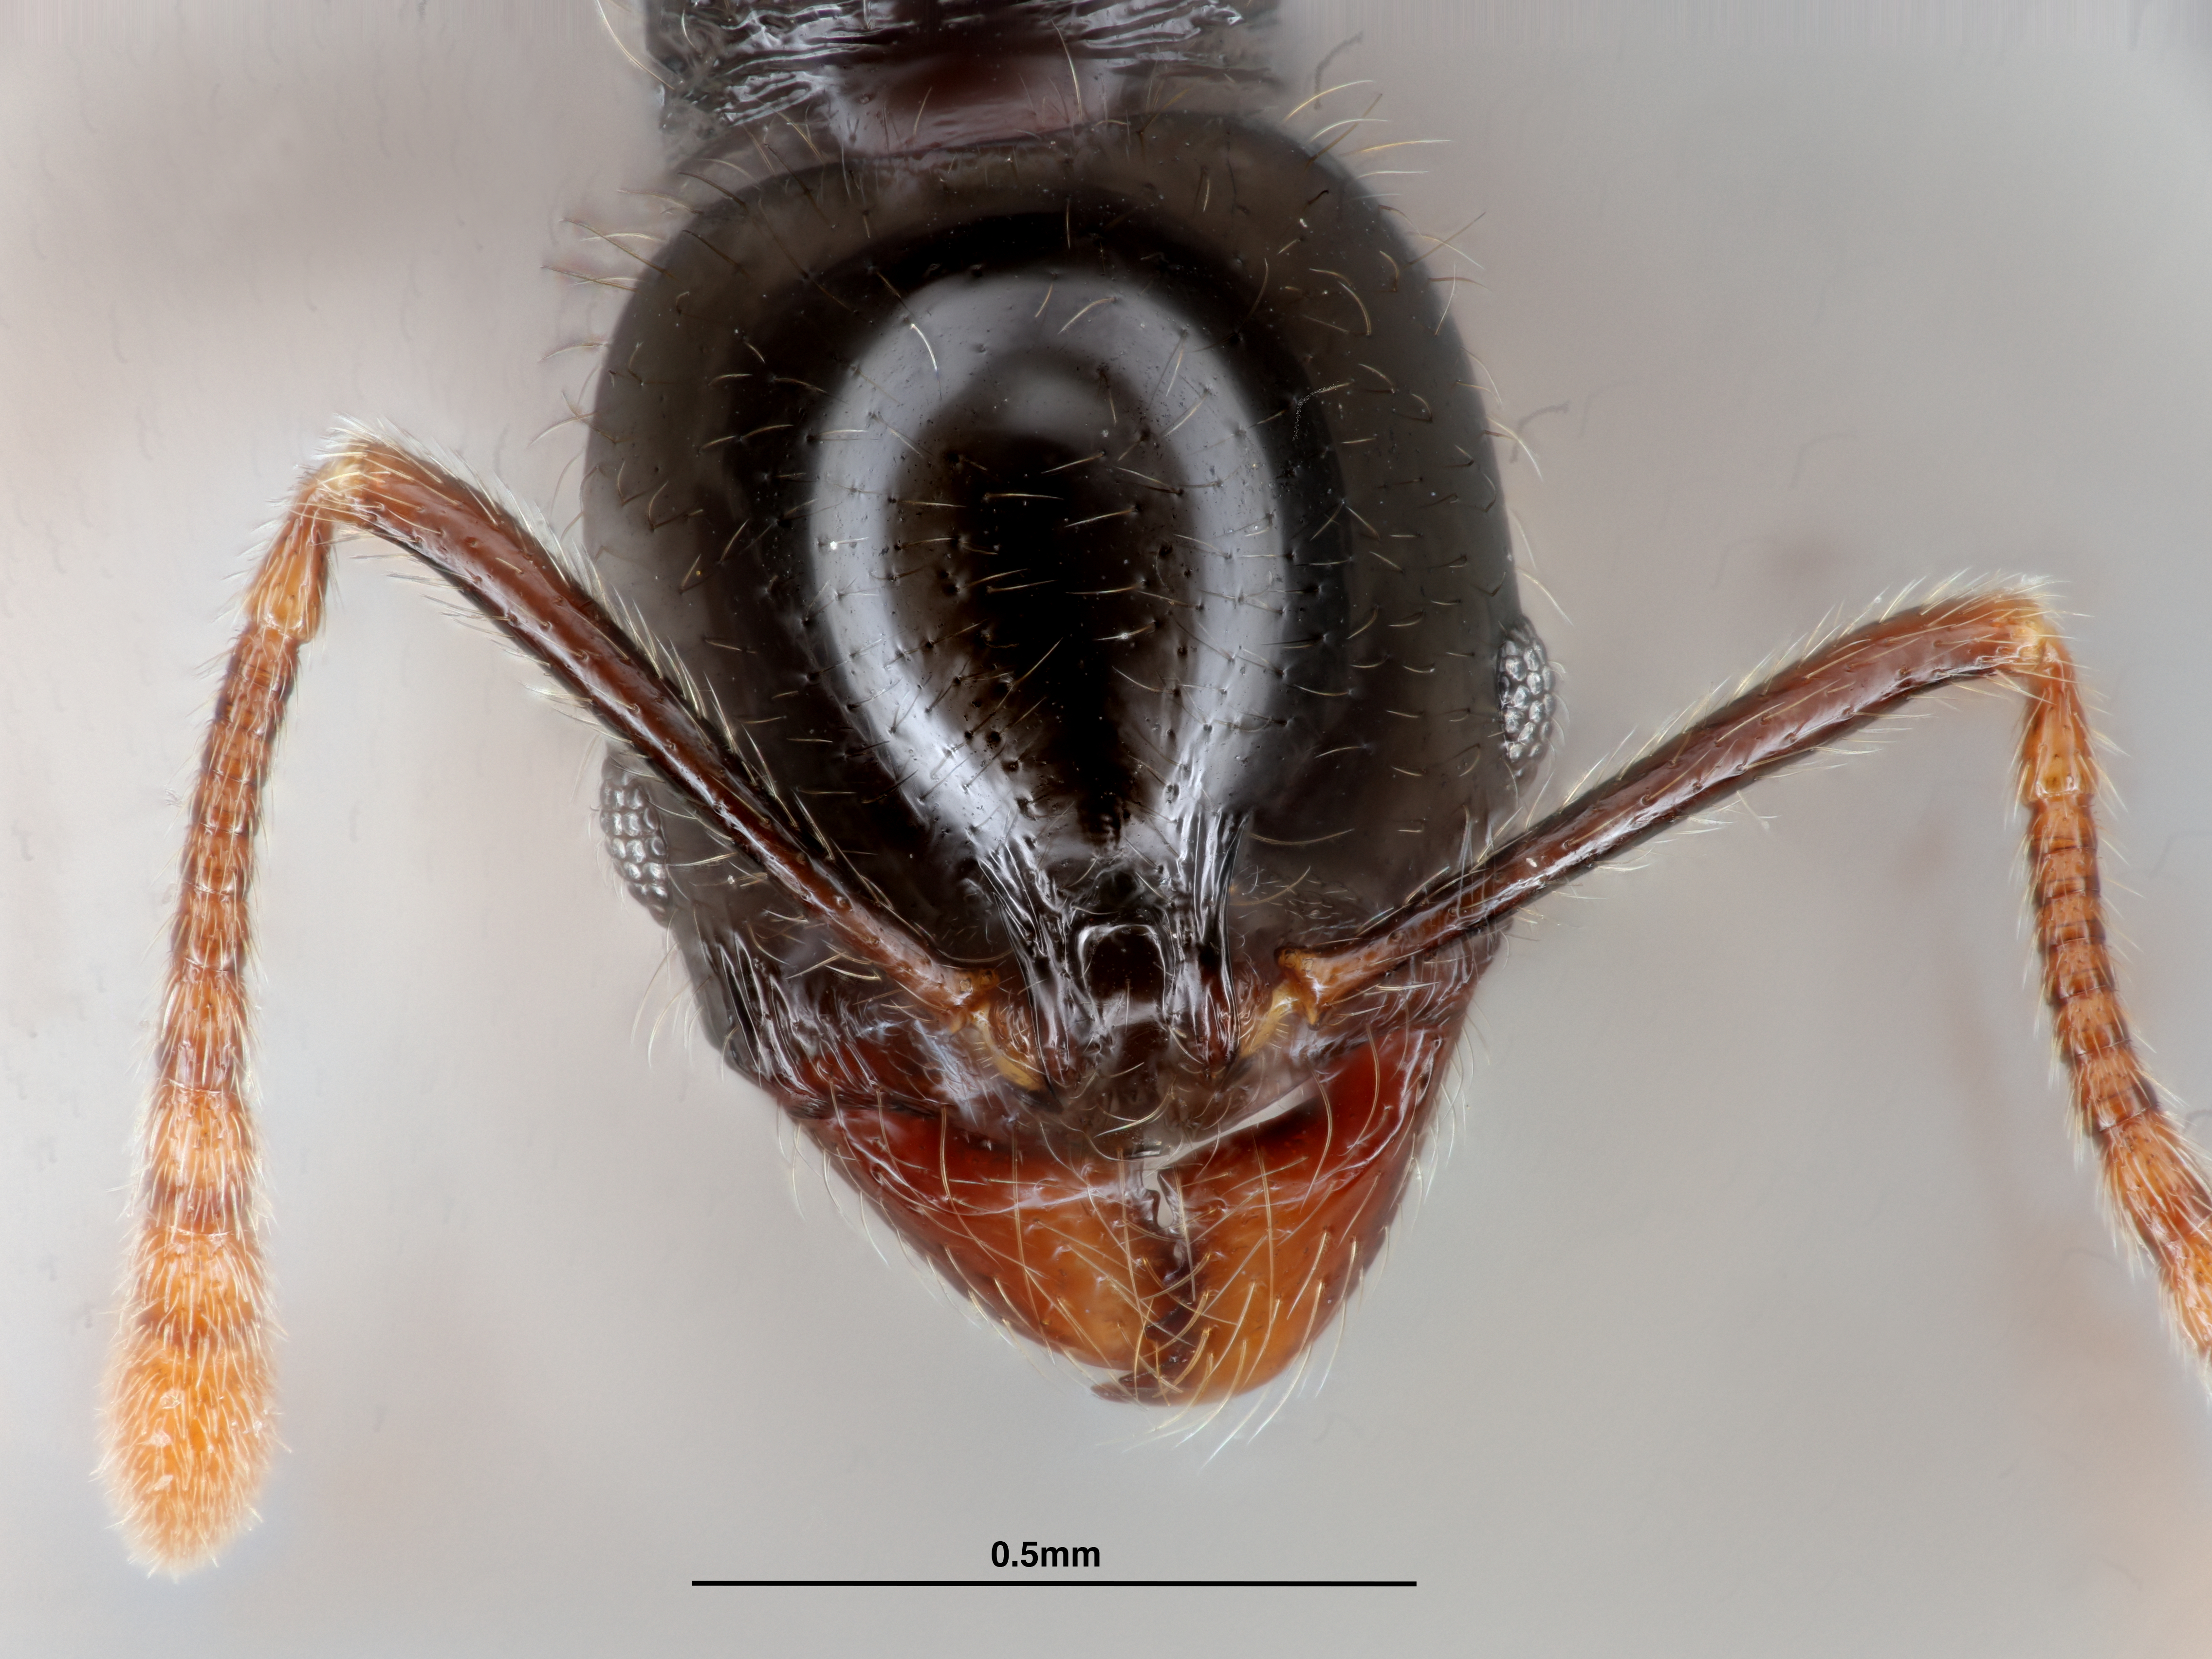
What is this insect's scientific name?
Stenamma lobinodus
